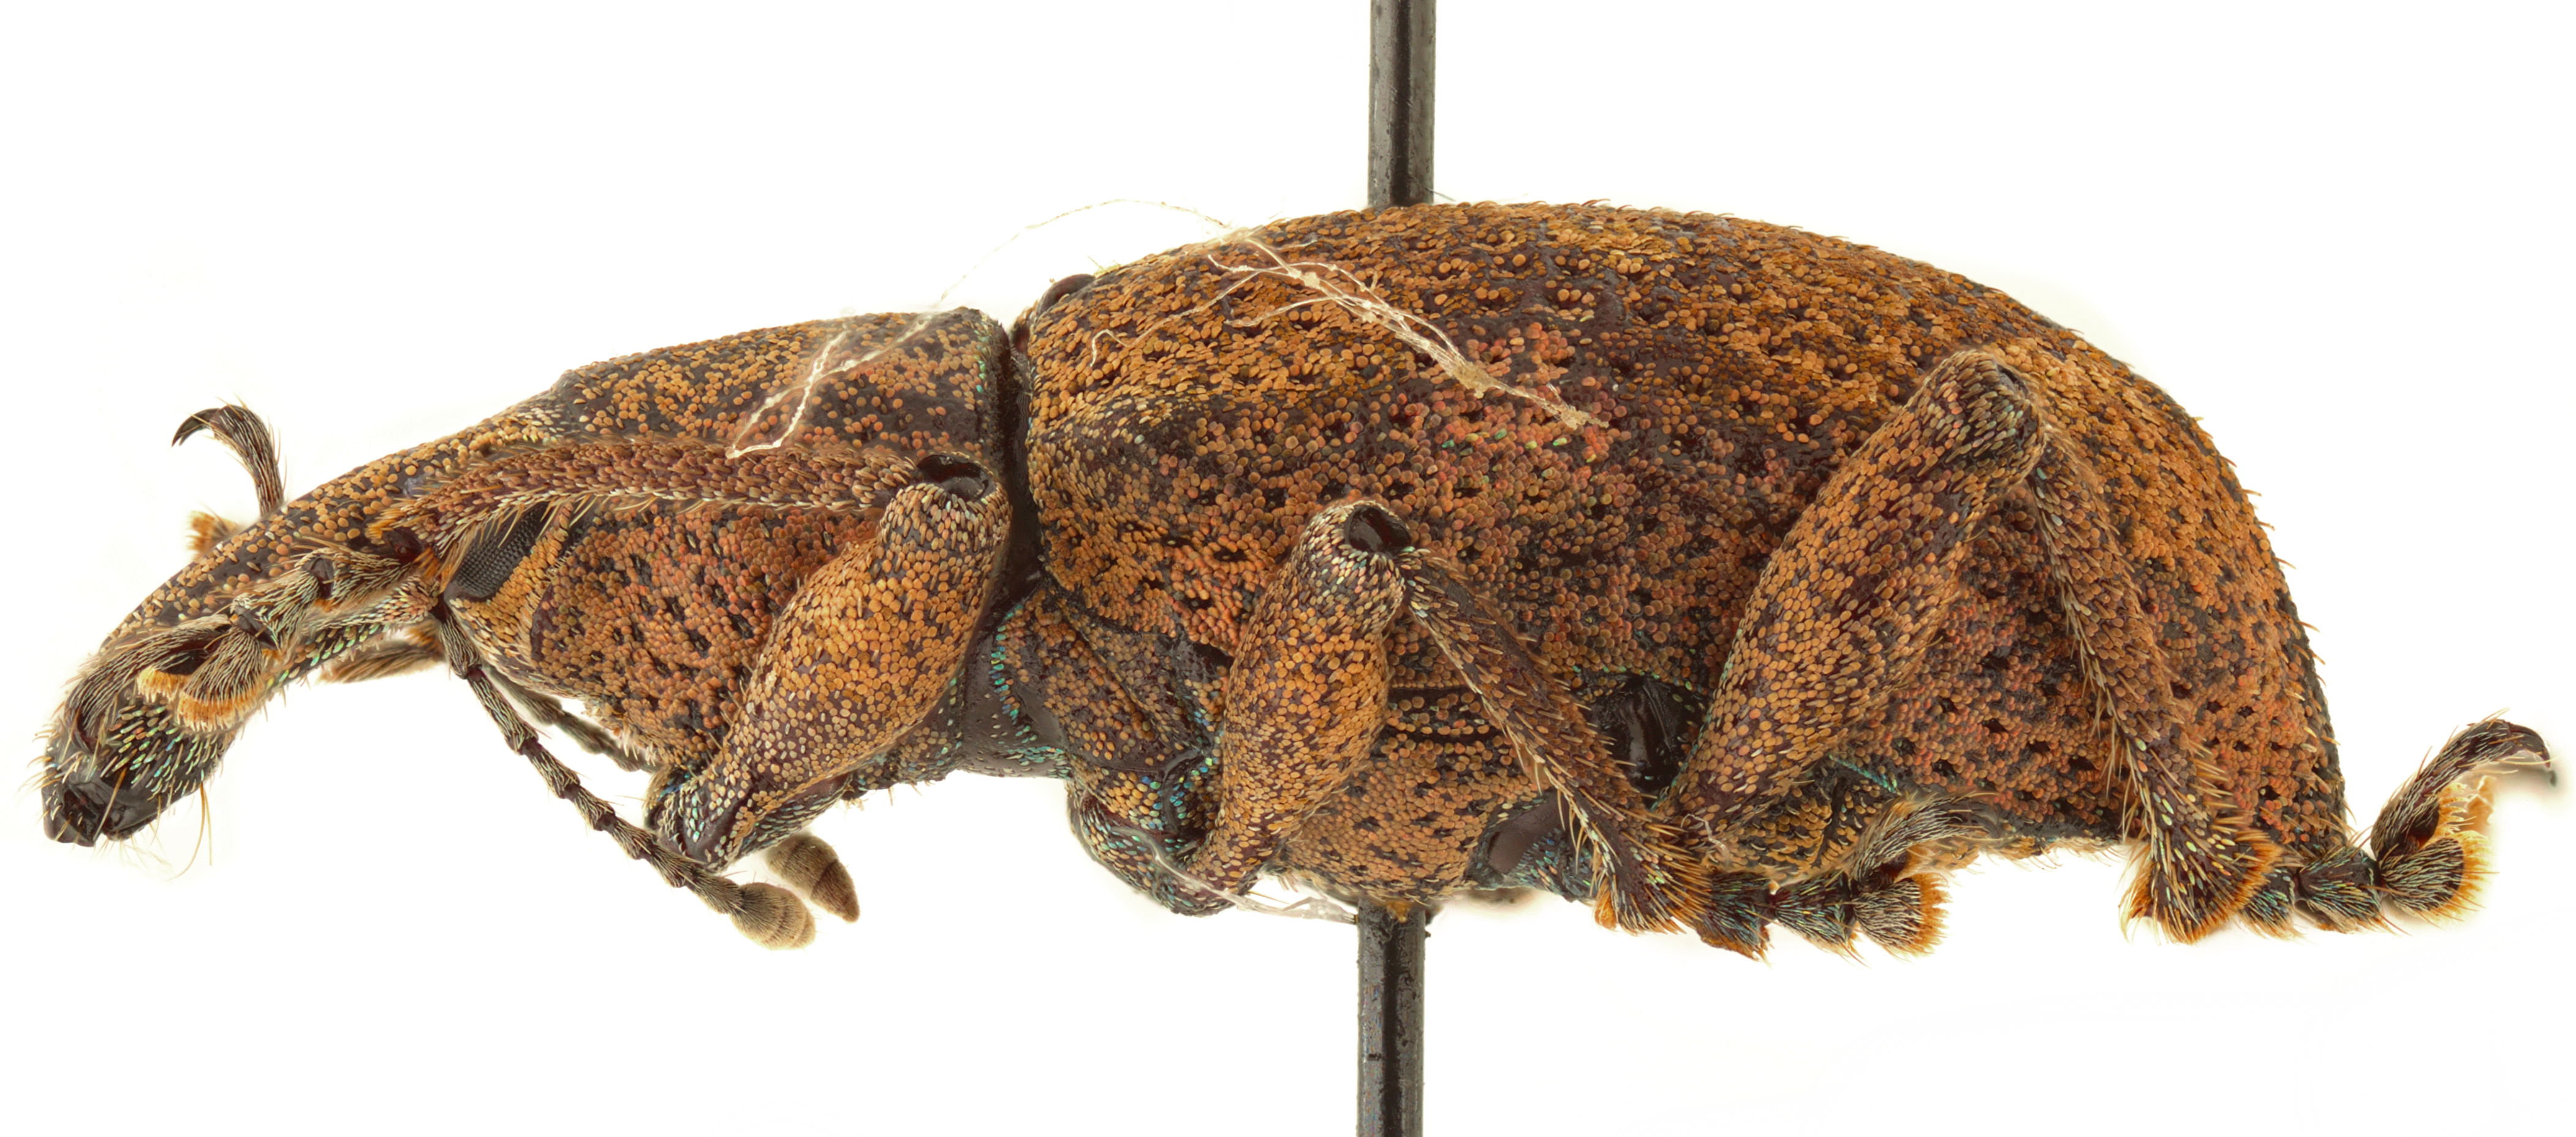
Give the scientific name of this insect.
Hypoptus macularis
